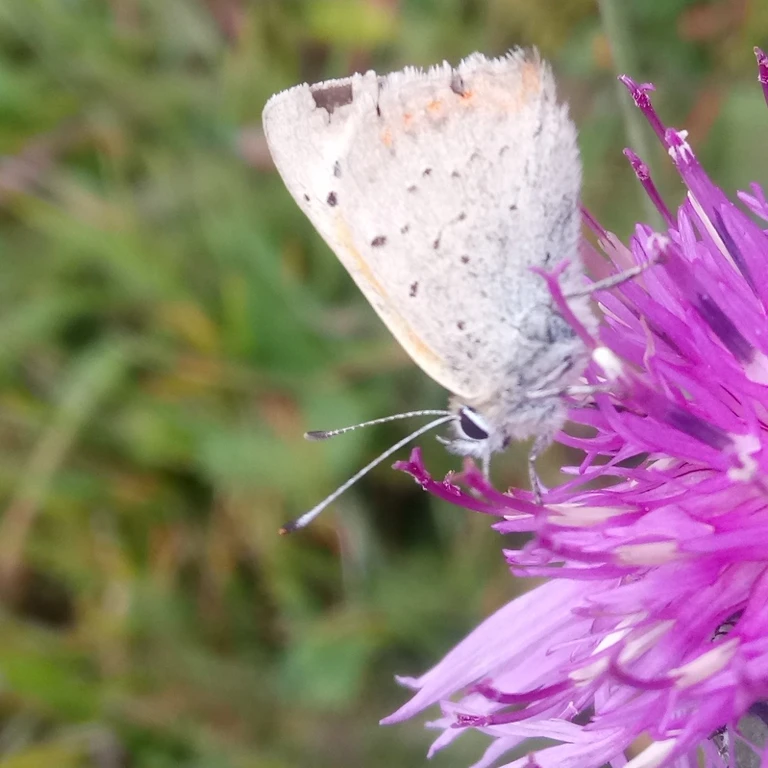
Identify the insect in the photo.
Lycaena phlaeas
